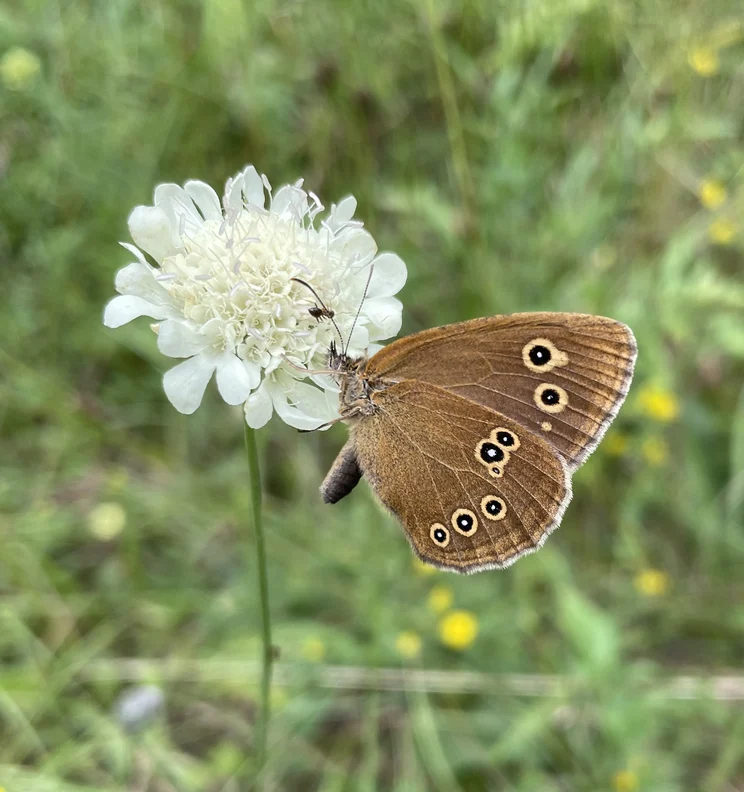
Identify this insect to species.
Aphantopus hyperantus
